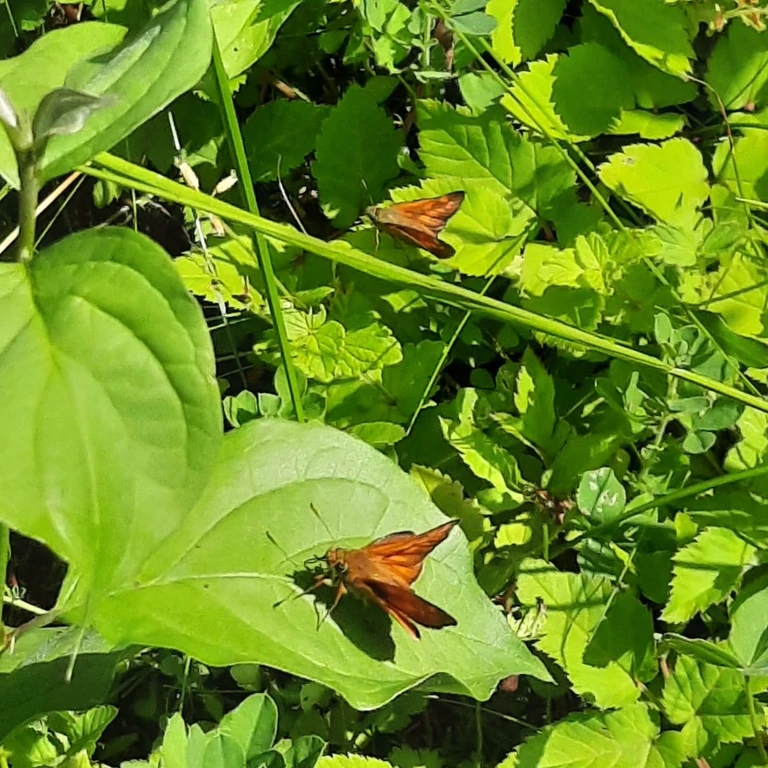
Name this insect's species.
Ochlodes sylvanus (also Ochlodes venata)
